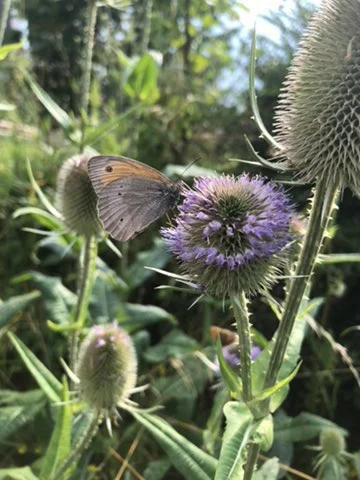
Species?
Maniola jurtina
